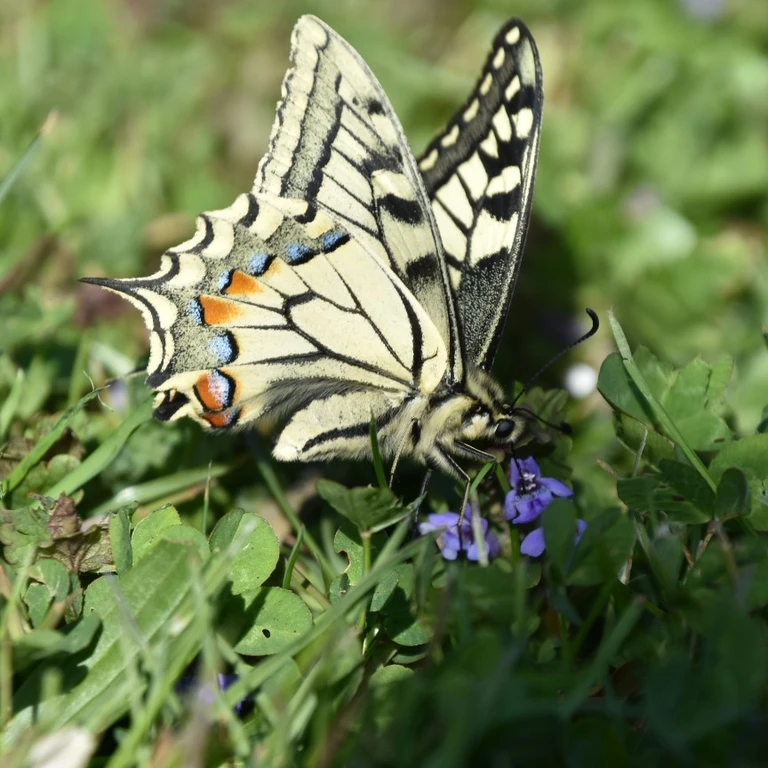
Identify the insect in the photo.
Papilio machaon
